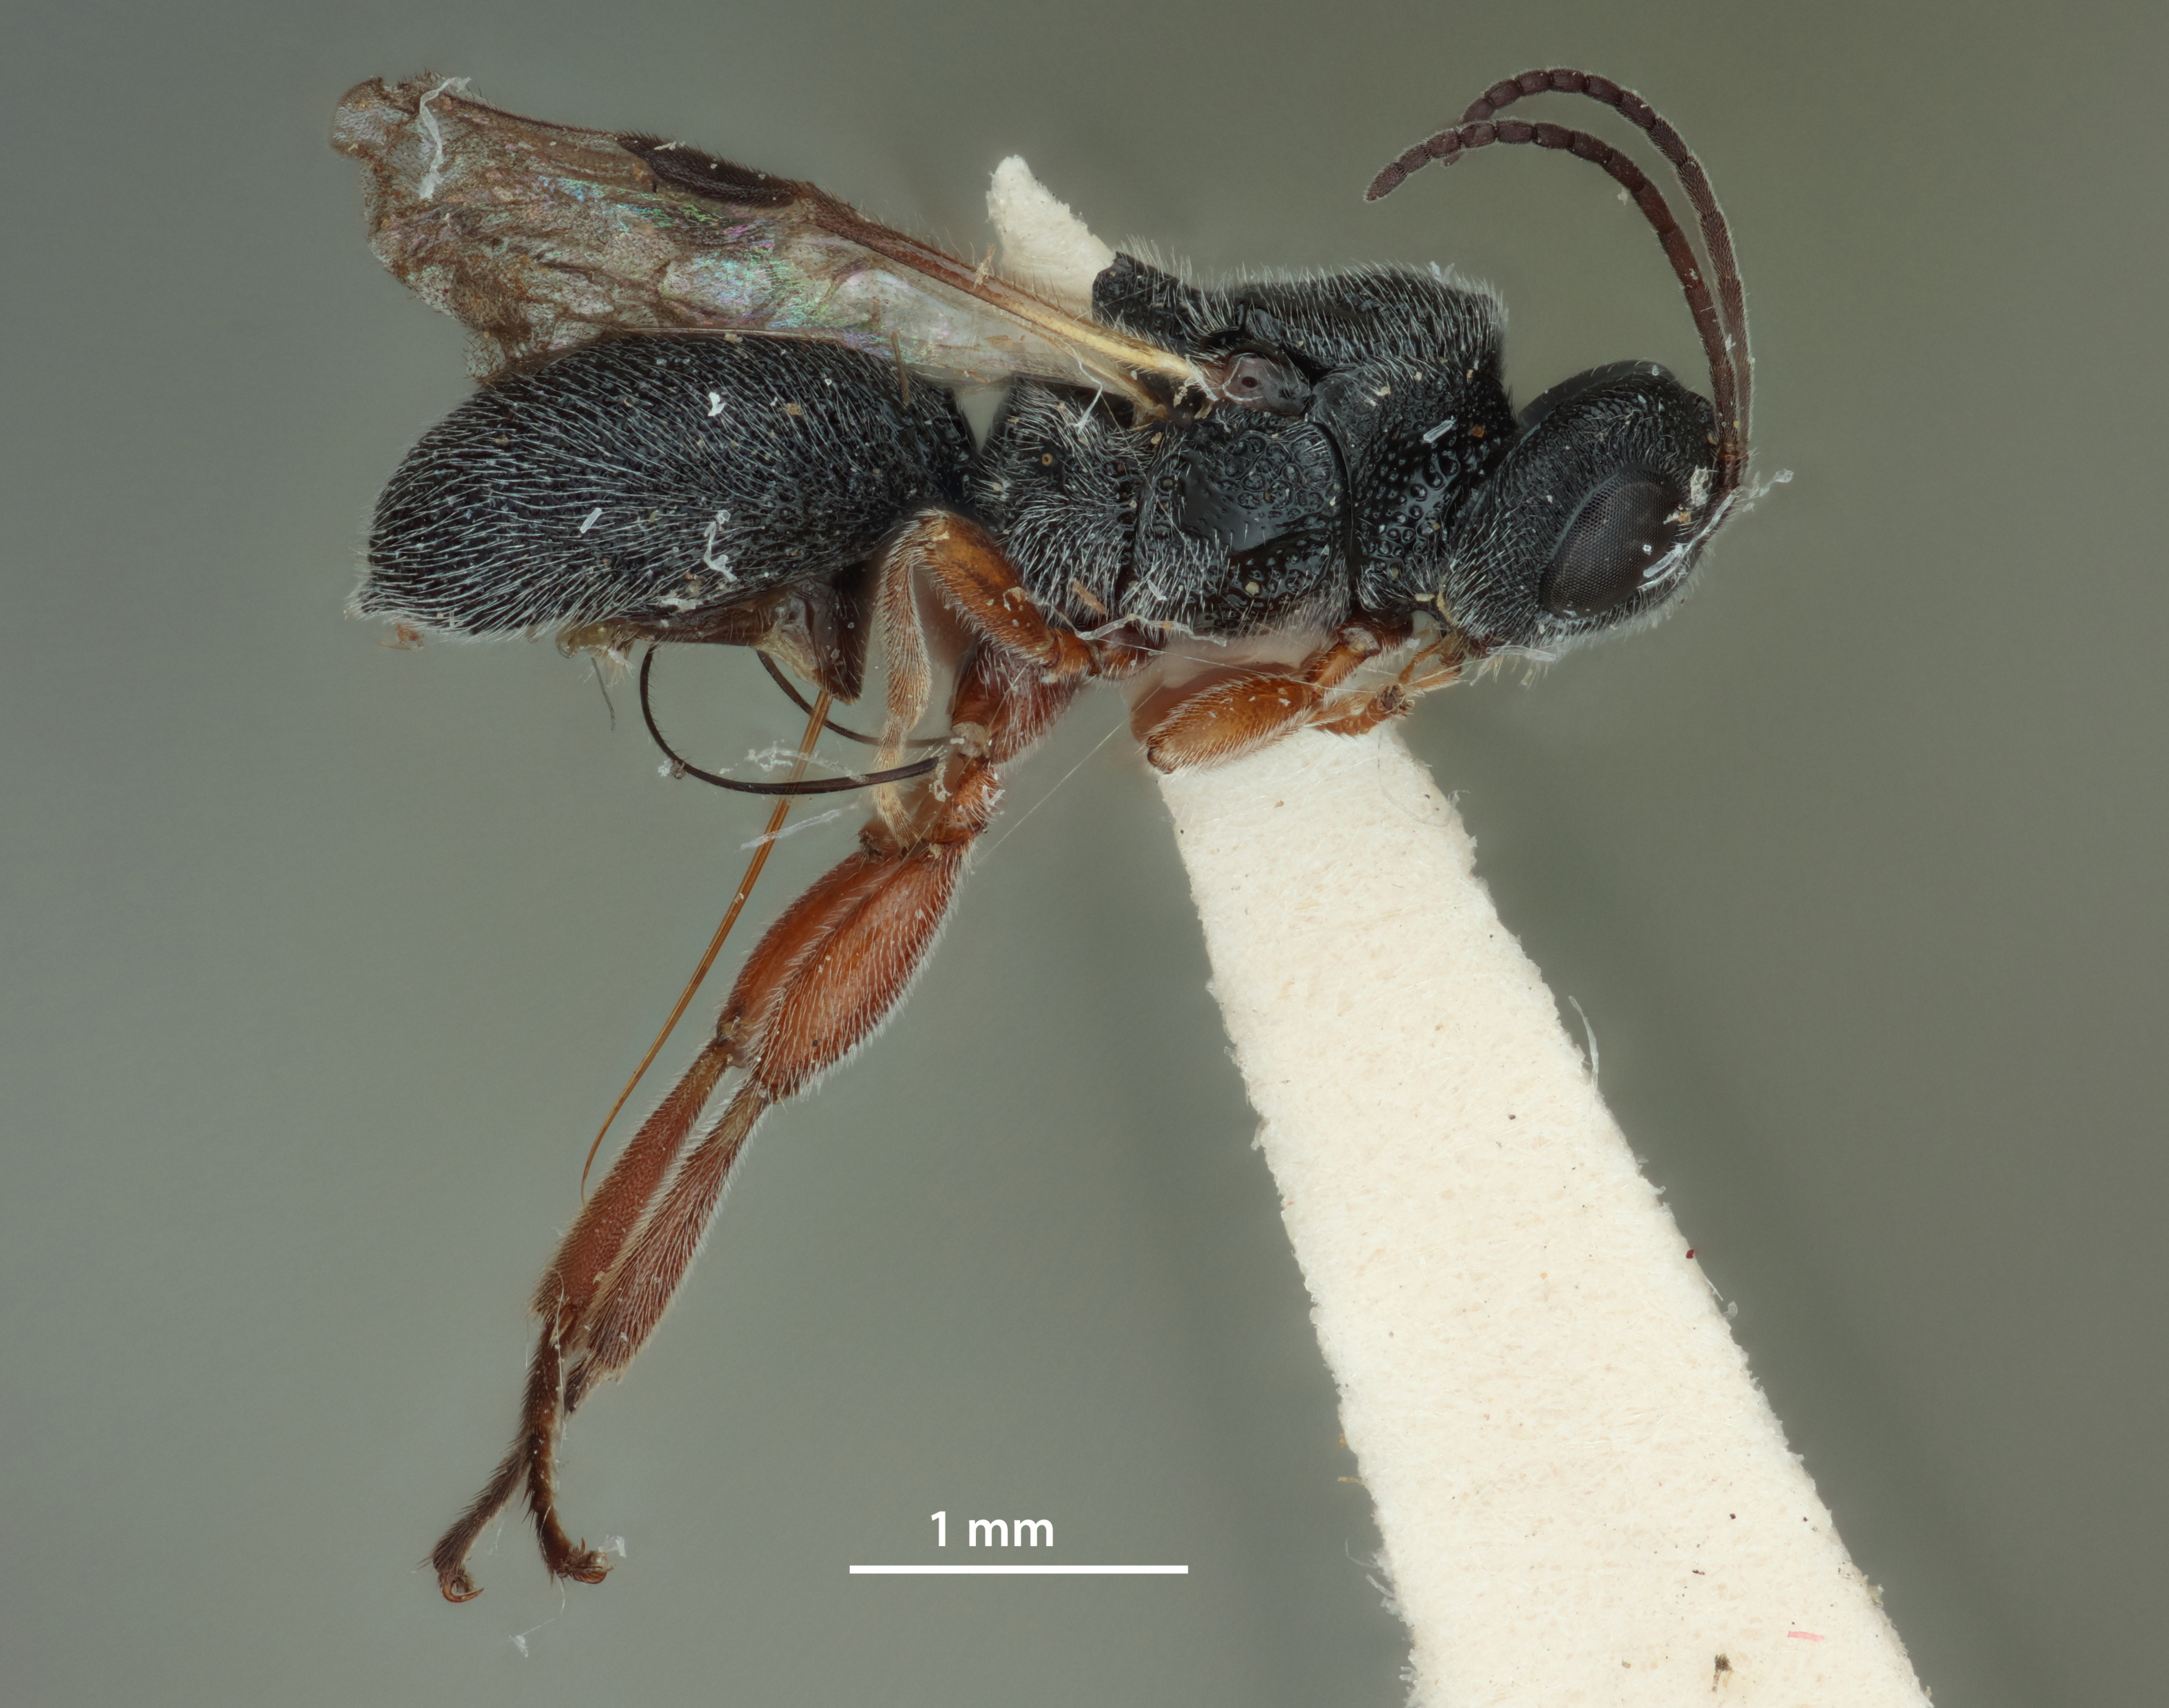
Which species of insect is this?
Urosigalphus duranguensis
